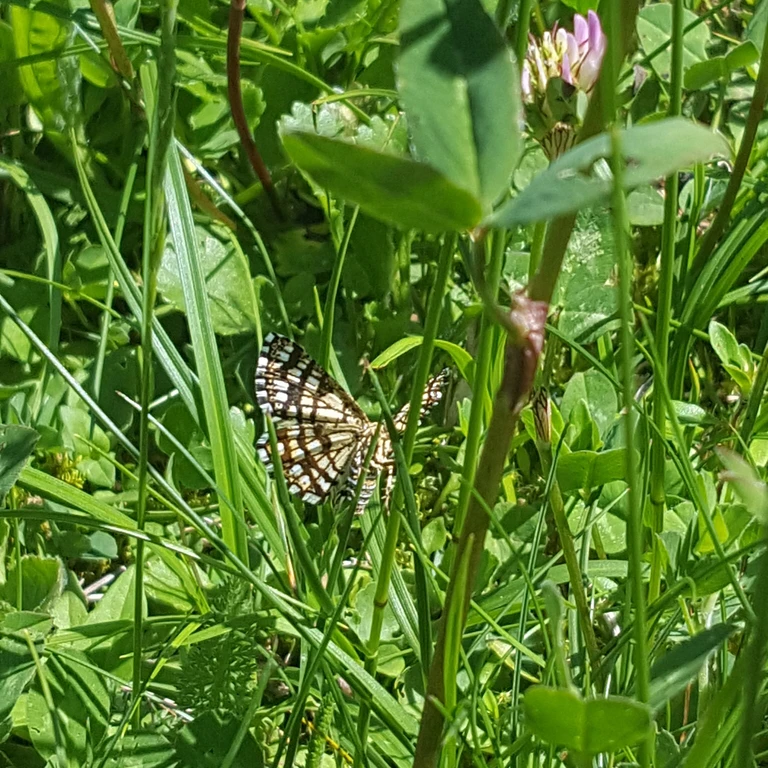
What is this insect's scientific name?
Chiasmia clathrata
